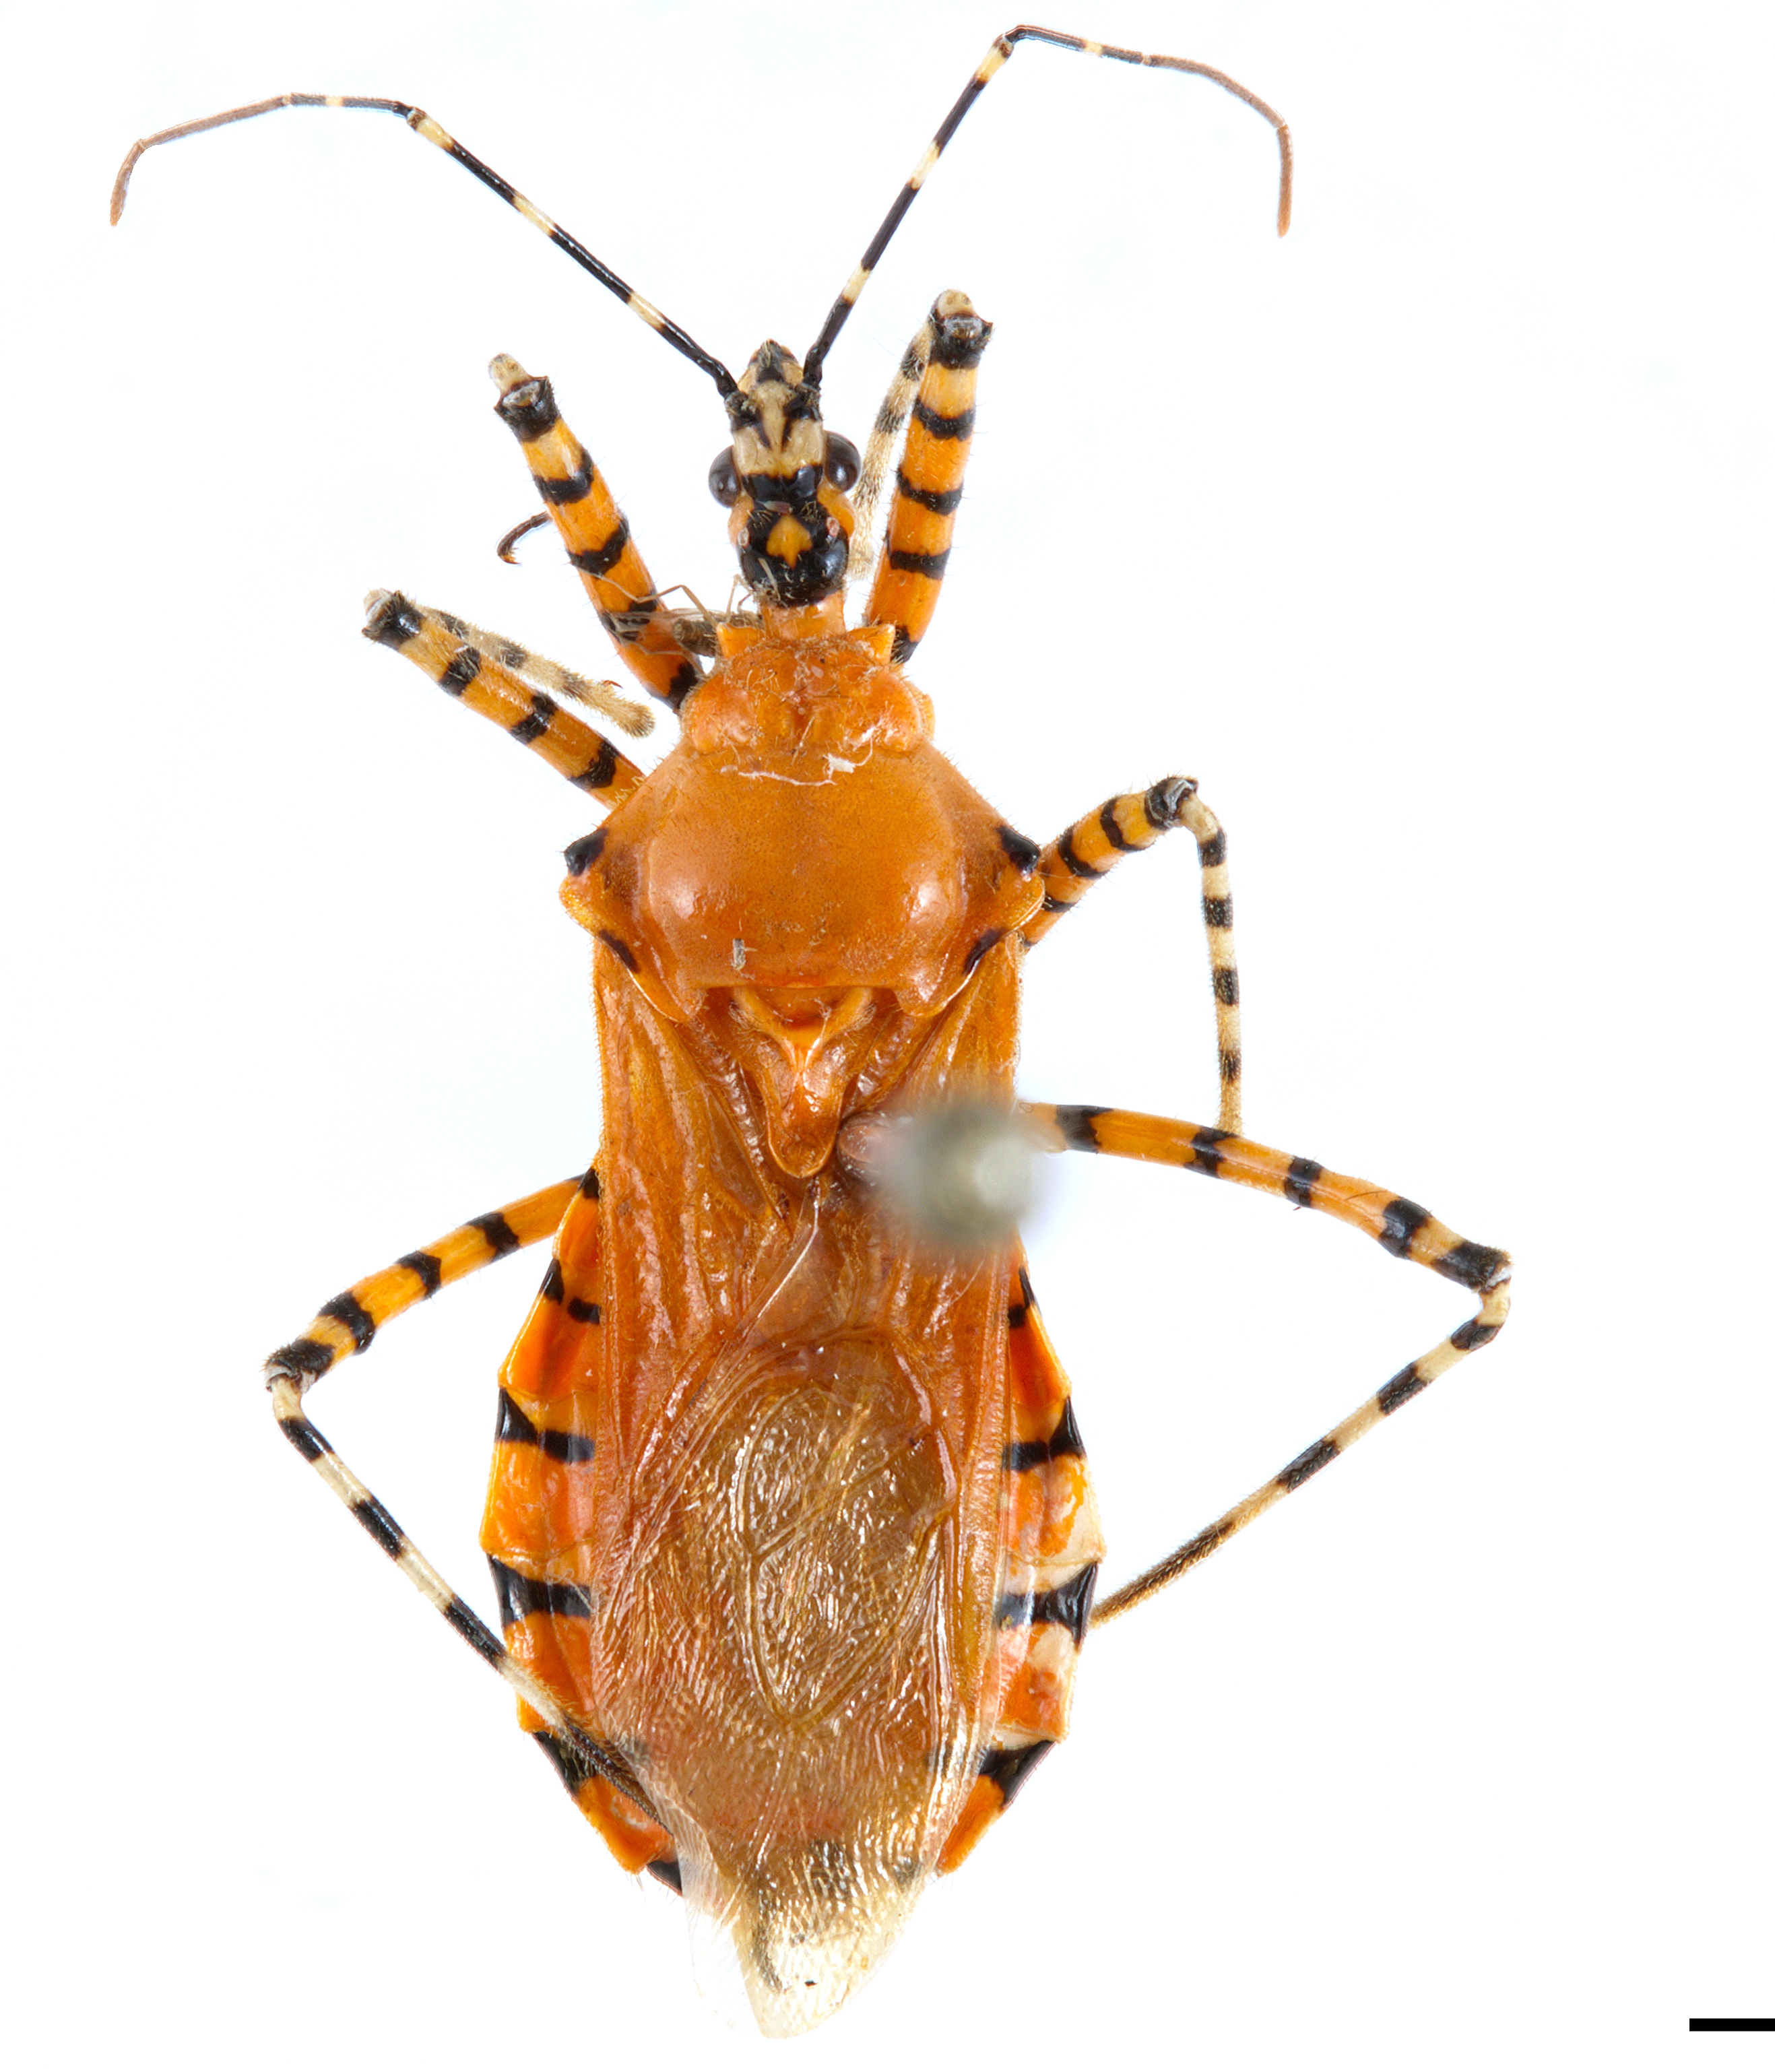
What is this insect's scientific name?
Pselliopus barberi
